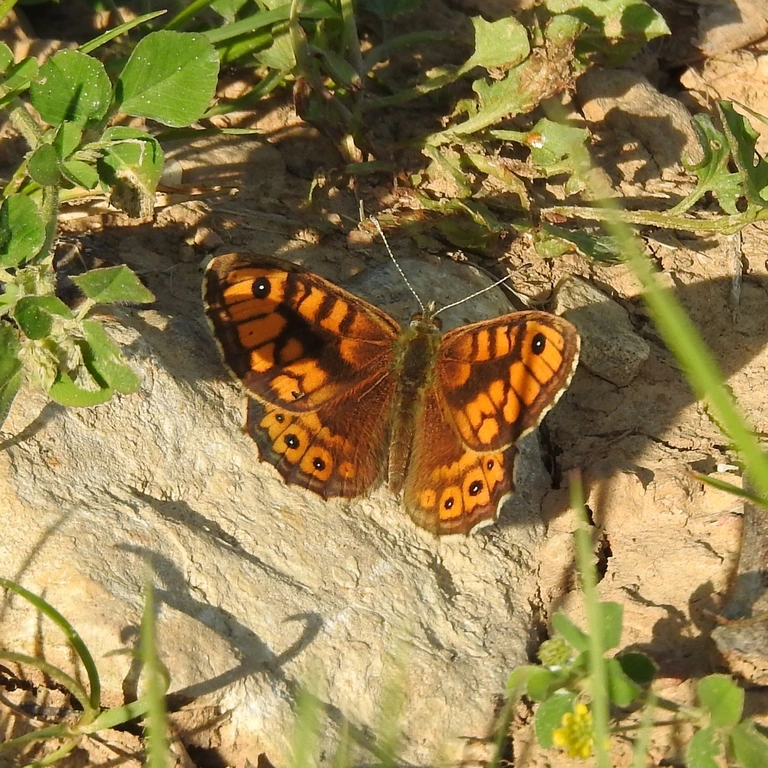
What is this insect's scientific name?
Lasiommata megera (also Pararge megera)
